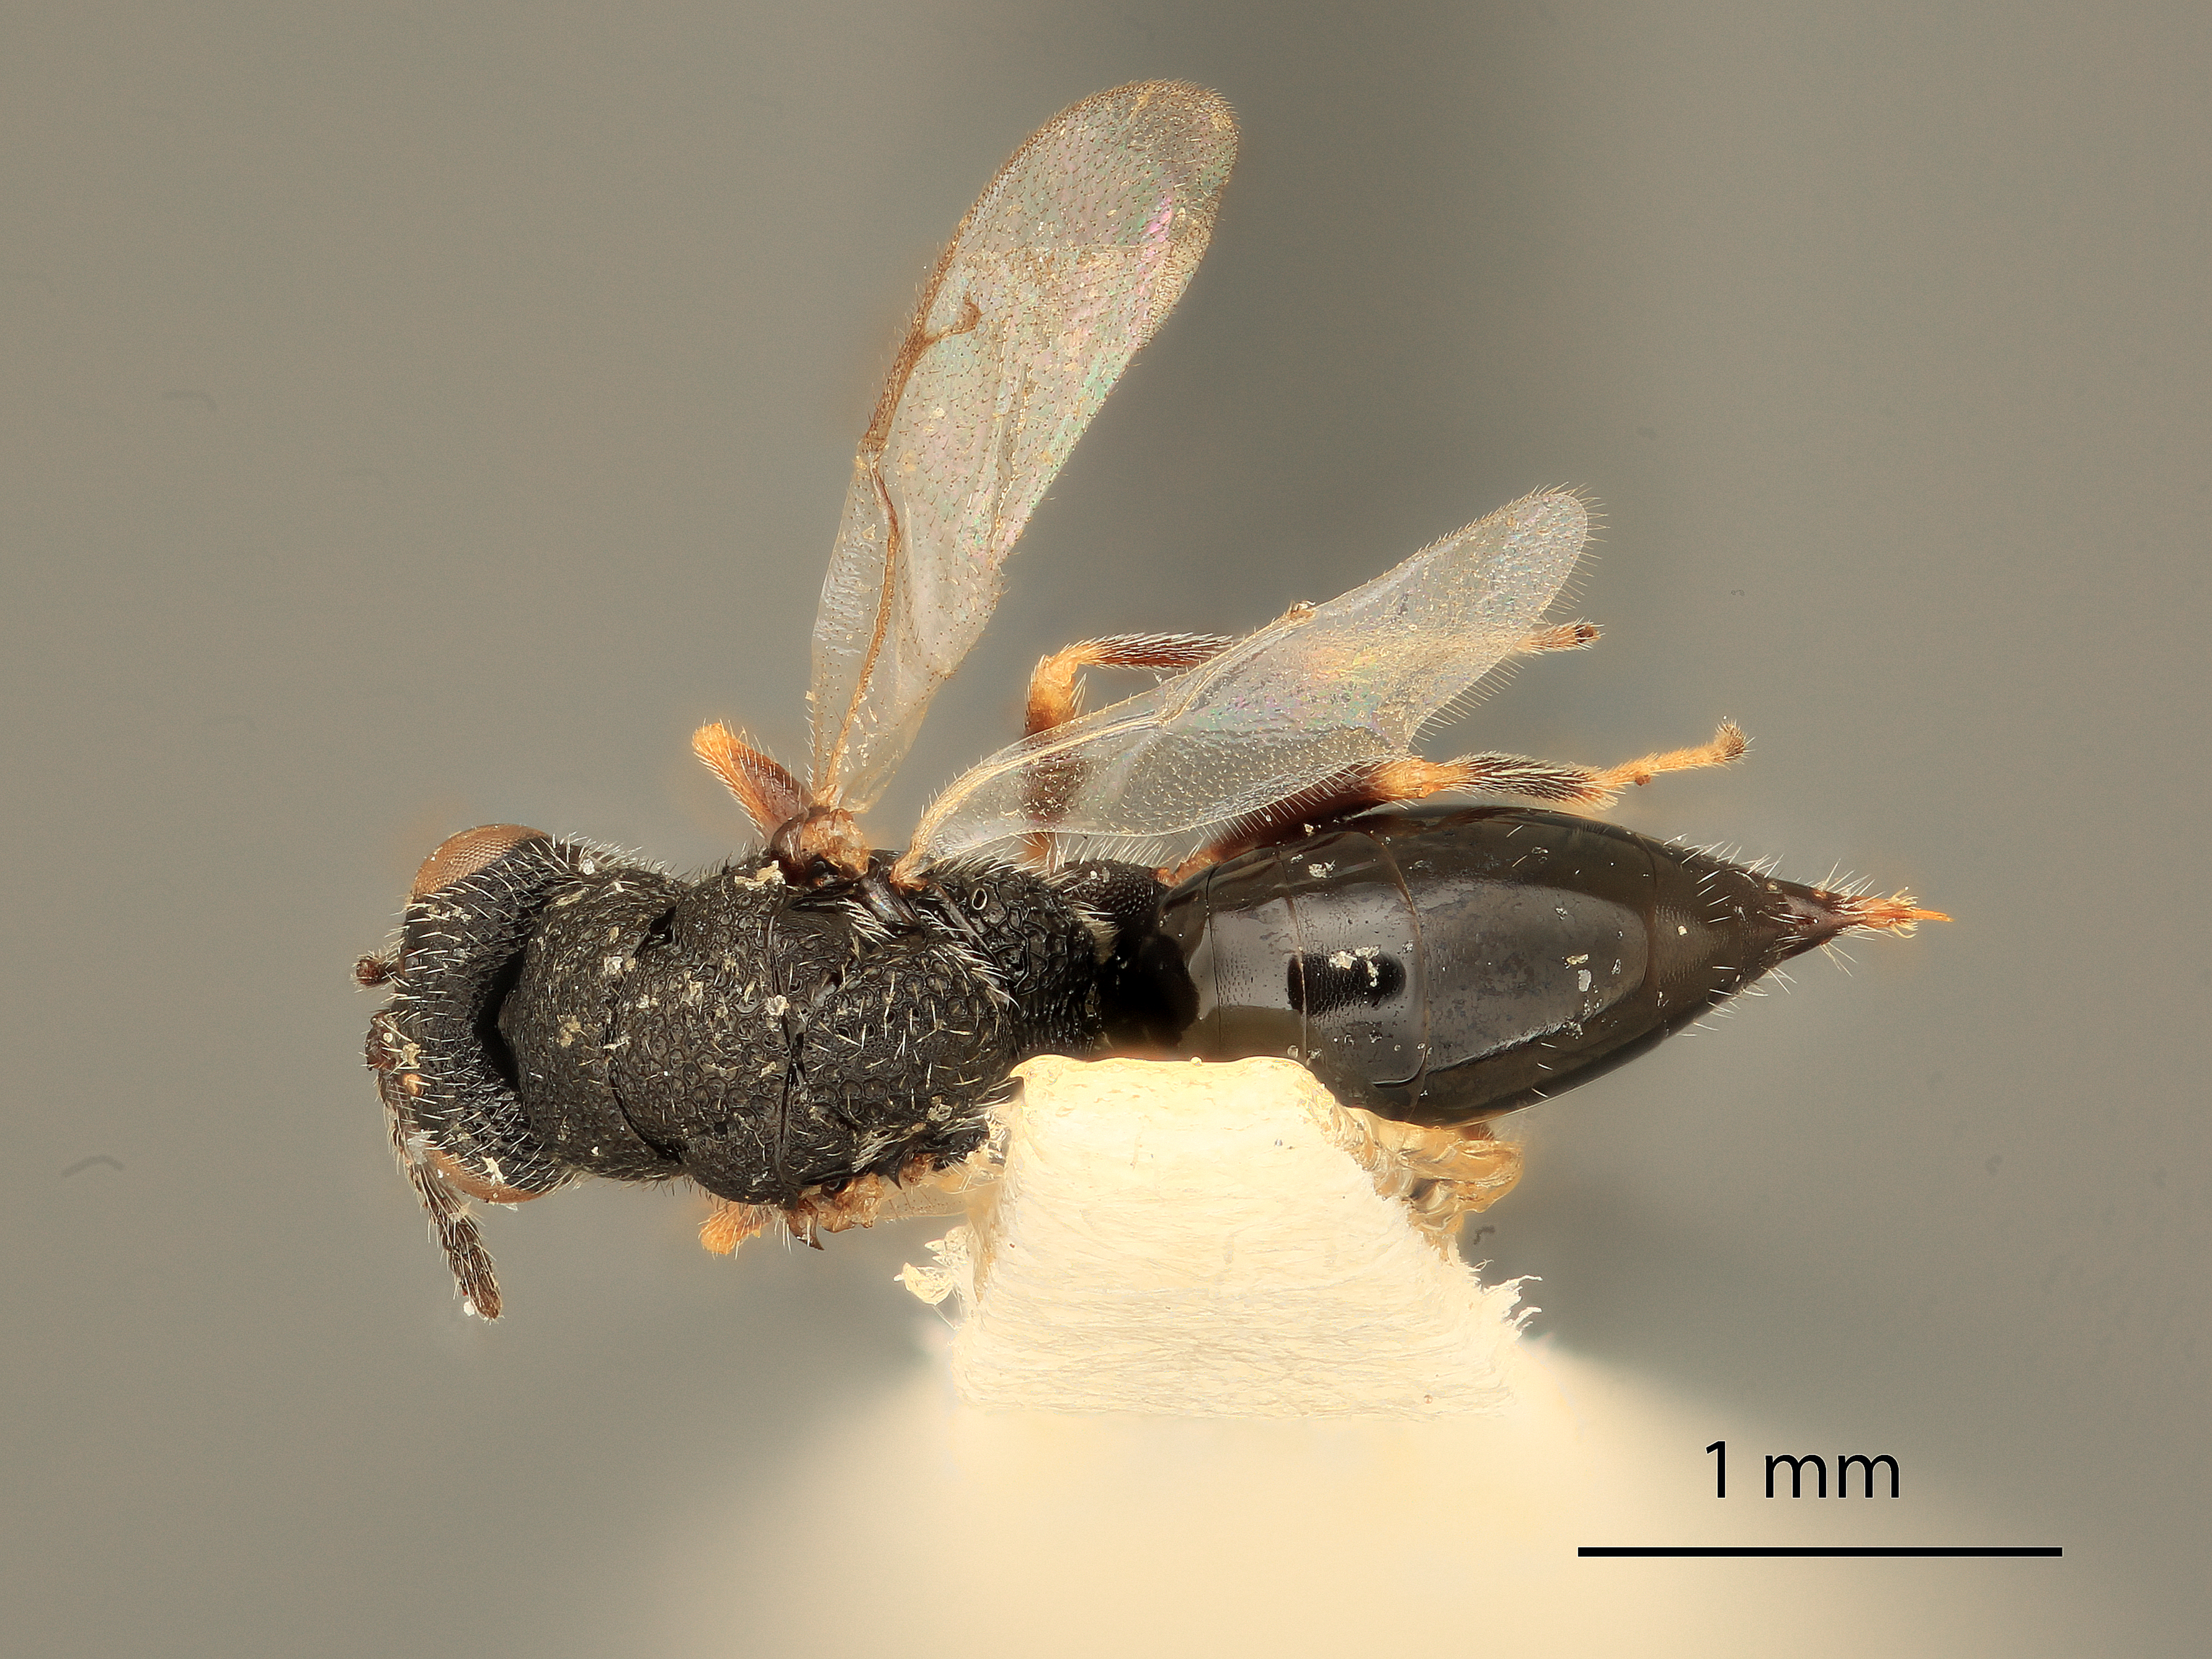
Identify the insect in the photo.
Eurytoma salicigalla
